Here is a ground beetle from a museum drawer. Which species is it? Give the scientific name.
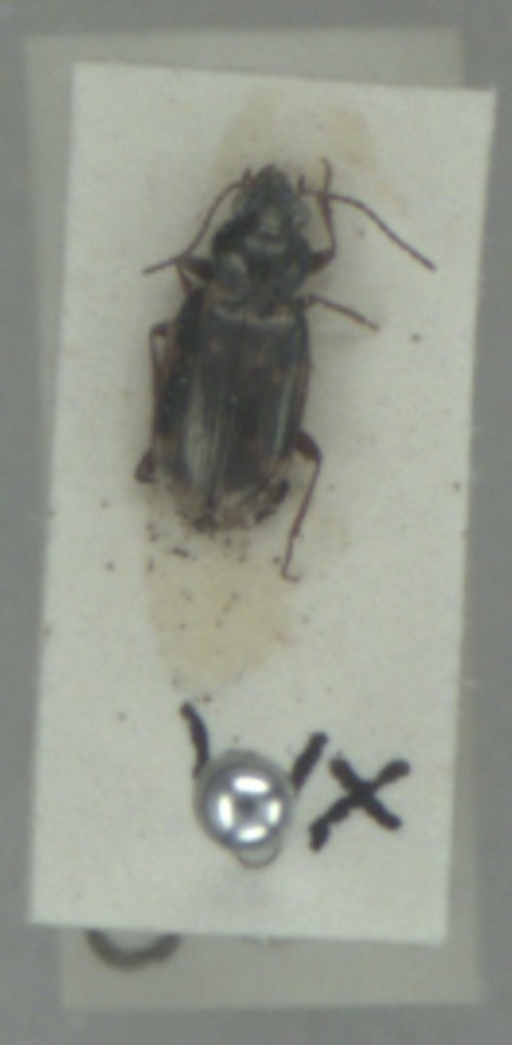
Bembidion varium
